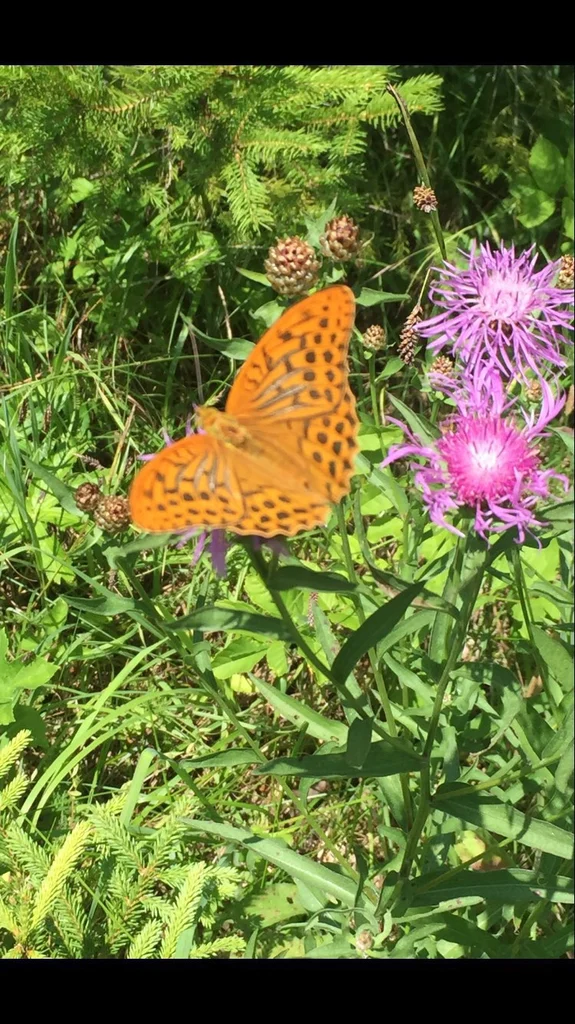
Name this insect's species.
Argynnis paphia
